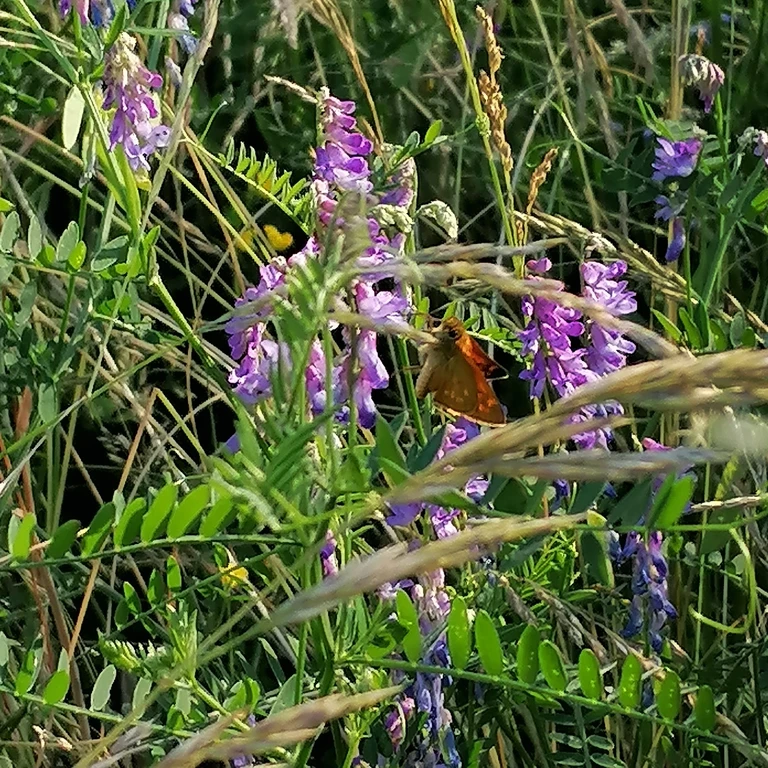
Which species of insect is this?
Ochlodes sylvanus (also Ochlodes venata)
